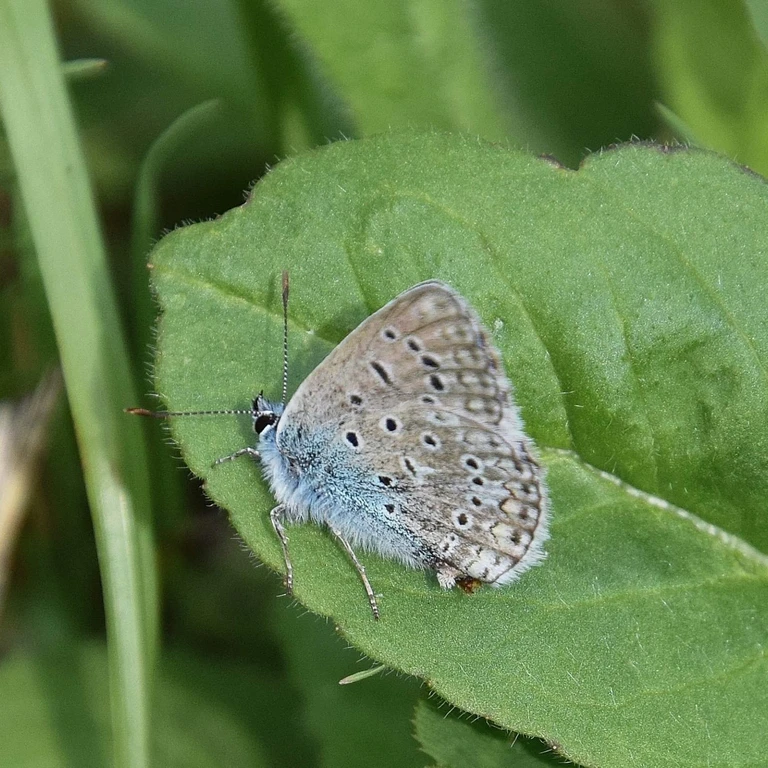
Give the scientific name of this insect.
Polyommatus icarus
